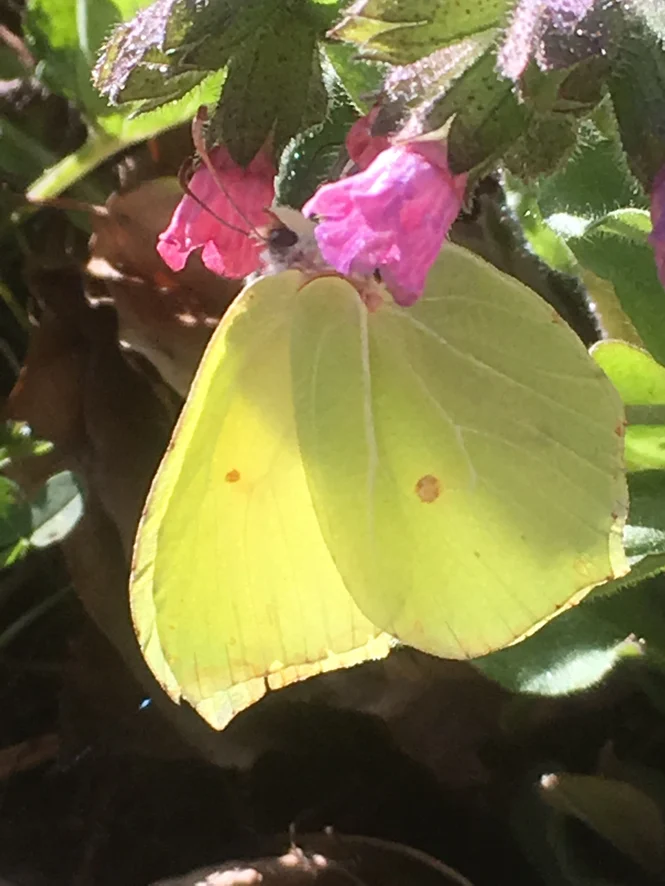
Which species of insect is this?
Gonepteryx rhamni
